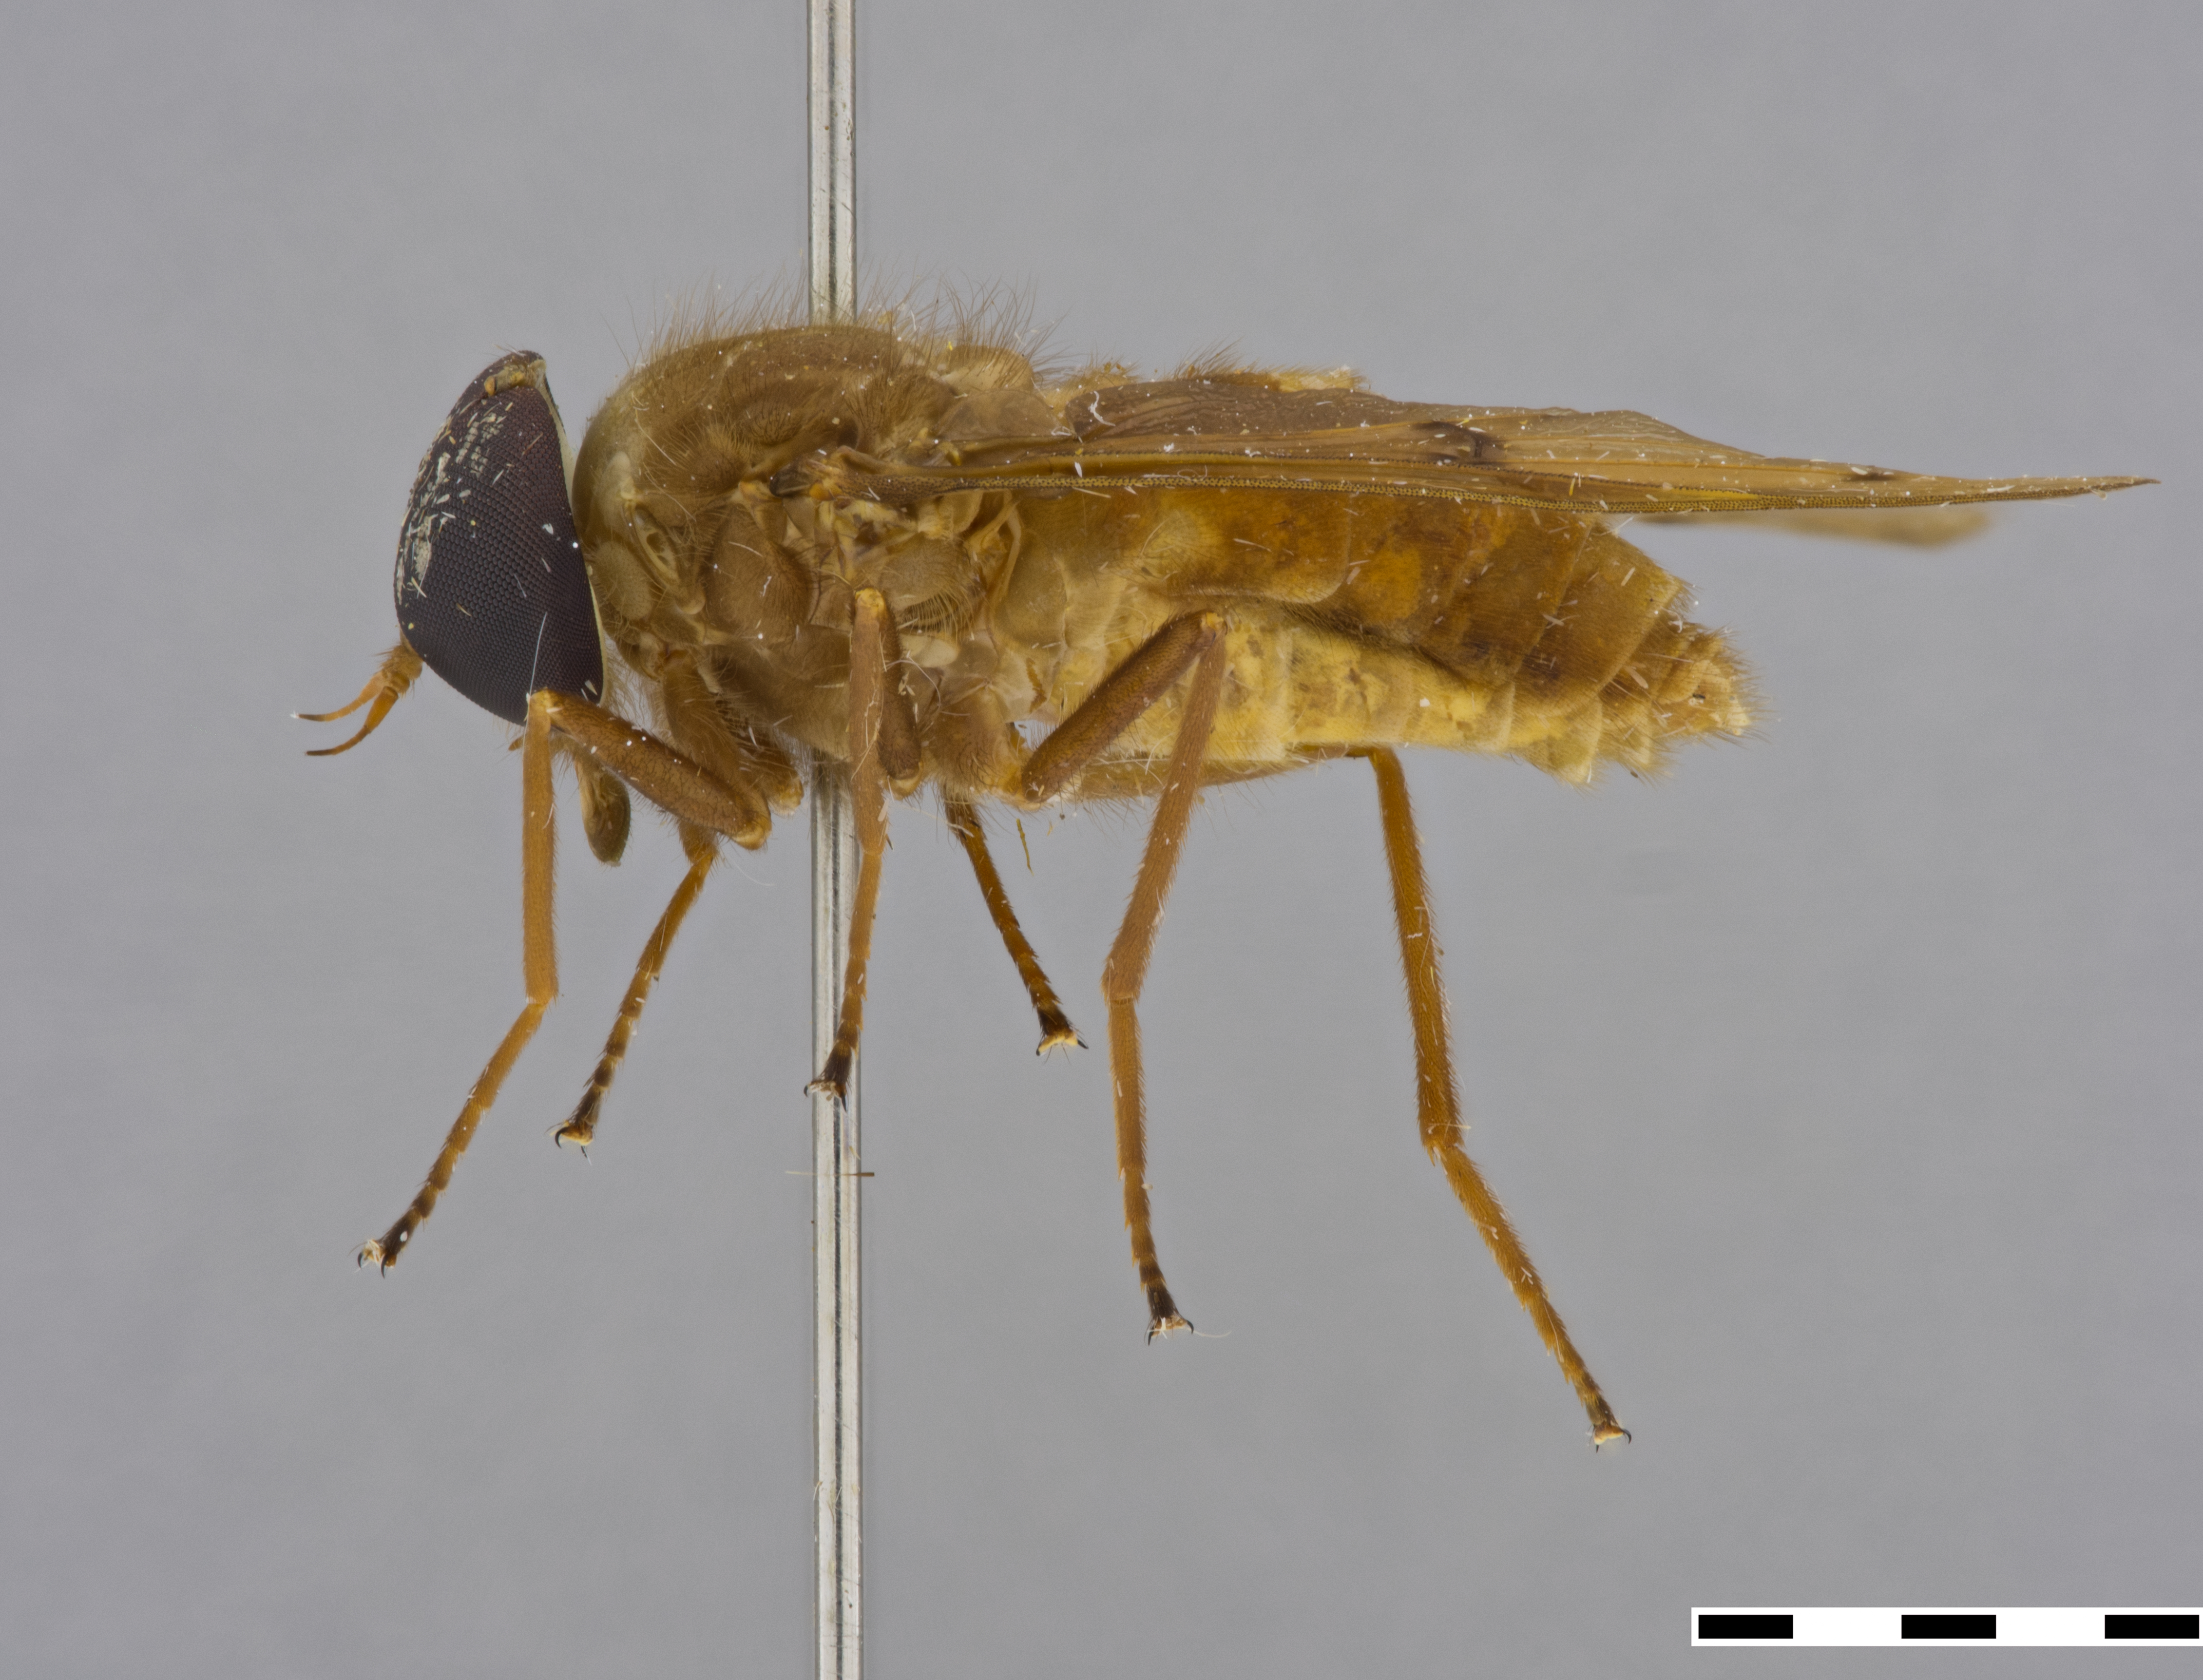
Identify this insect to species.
Aegophagamyia chopardi
